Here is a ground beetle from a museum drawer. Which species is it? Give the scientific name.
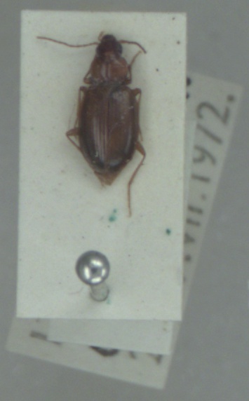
Ocys harpaloides
